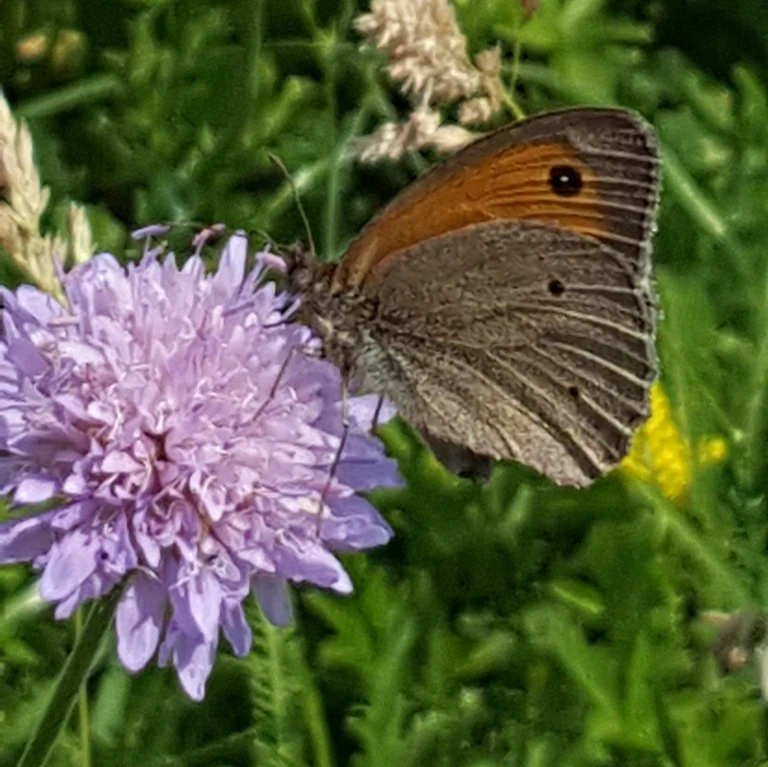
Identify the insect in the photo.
Maniola jurtina
